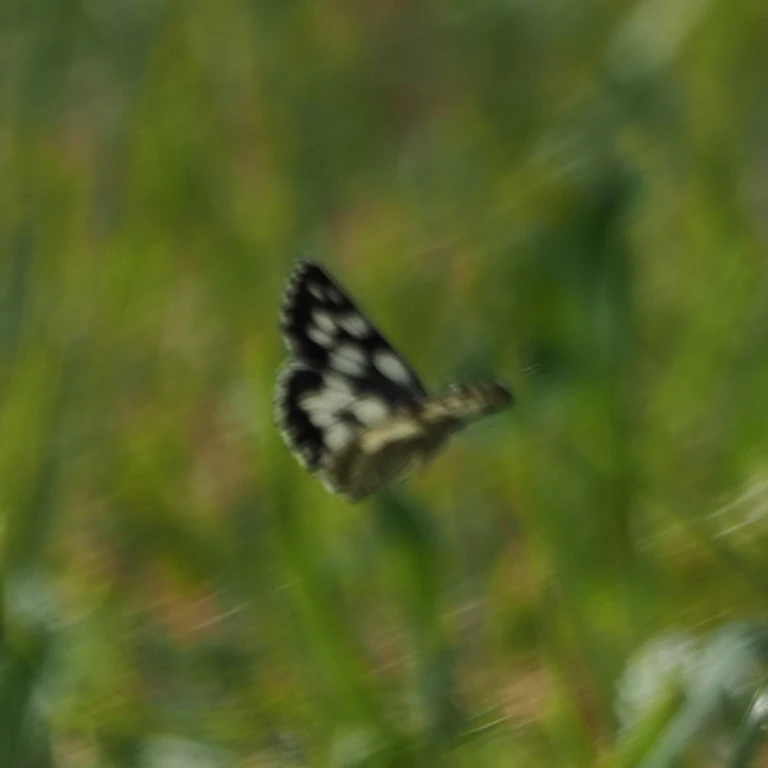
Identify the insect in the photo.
Melanargia galathea
